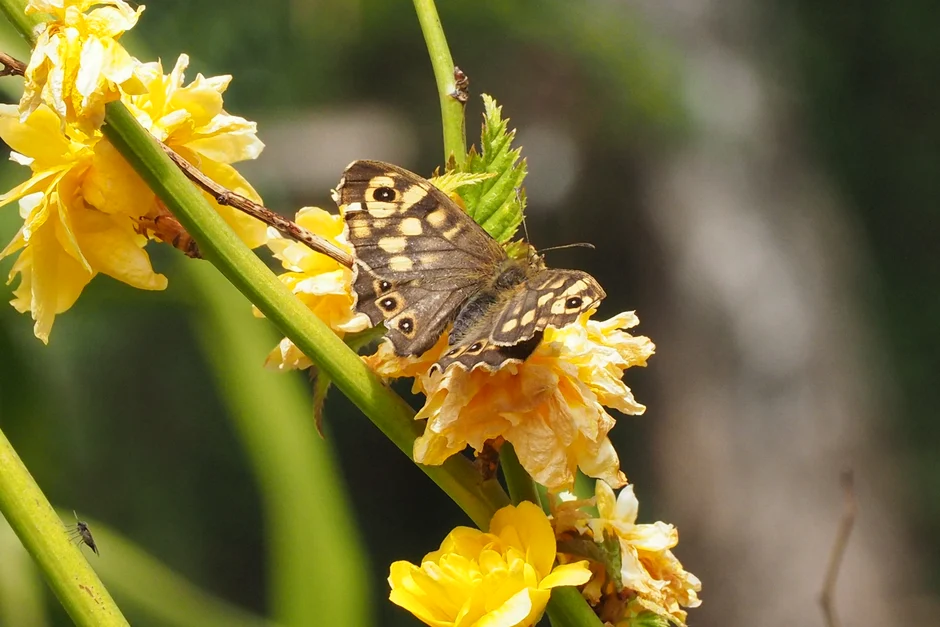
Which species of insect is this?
Pararge aegeria
